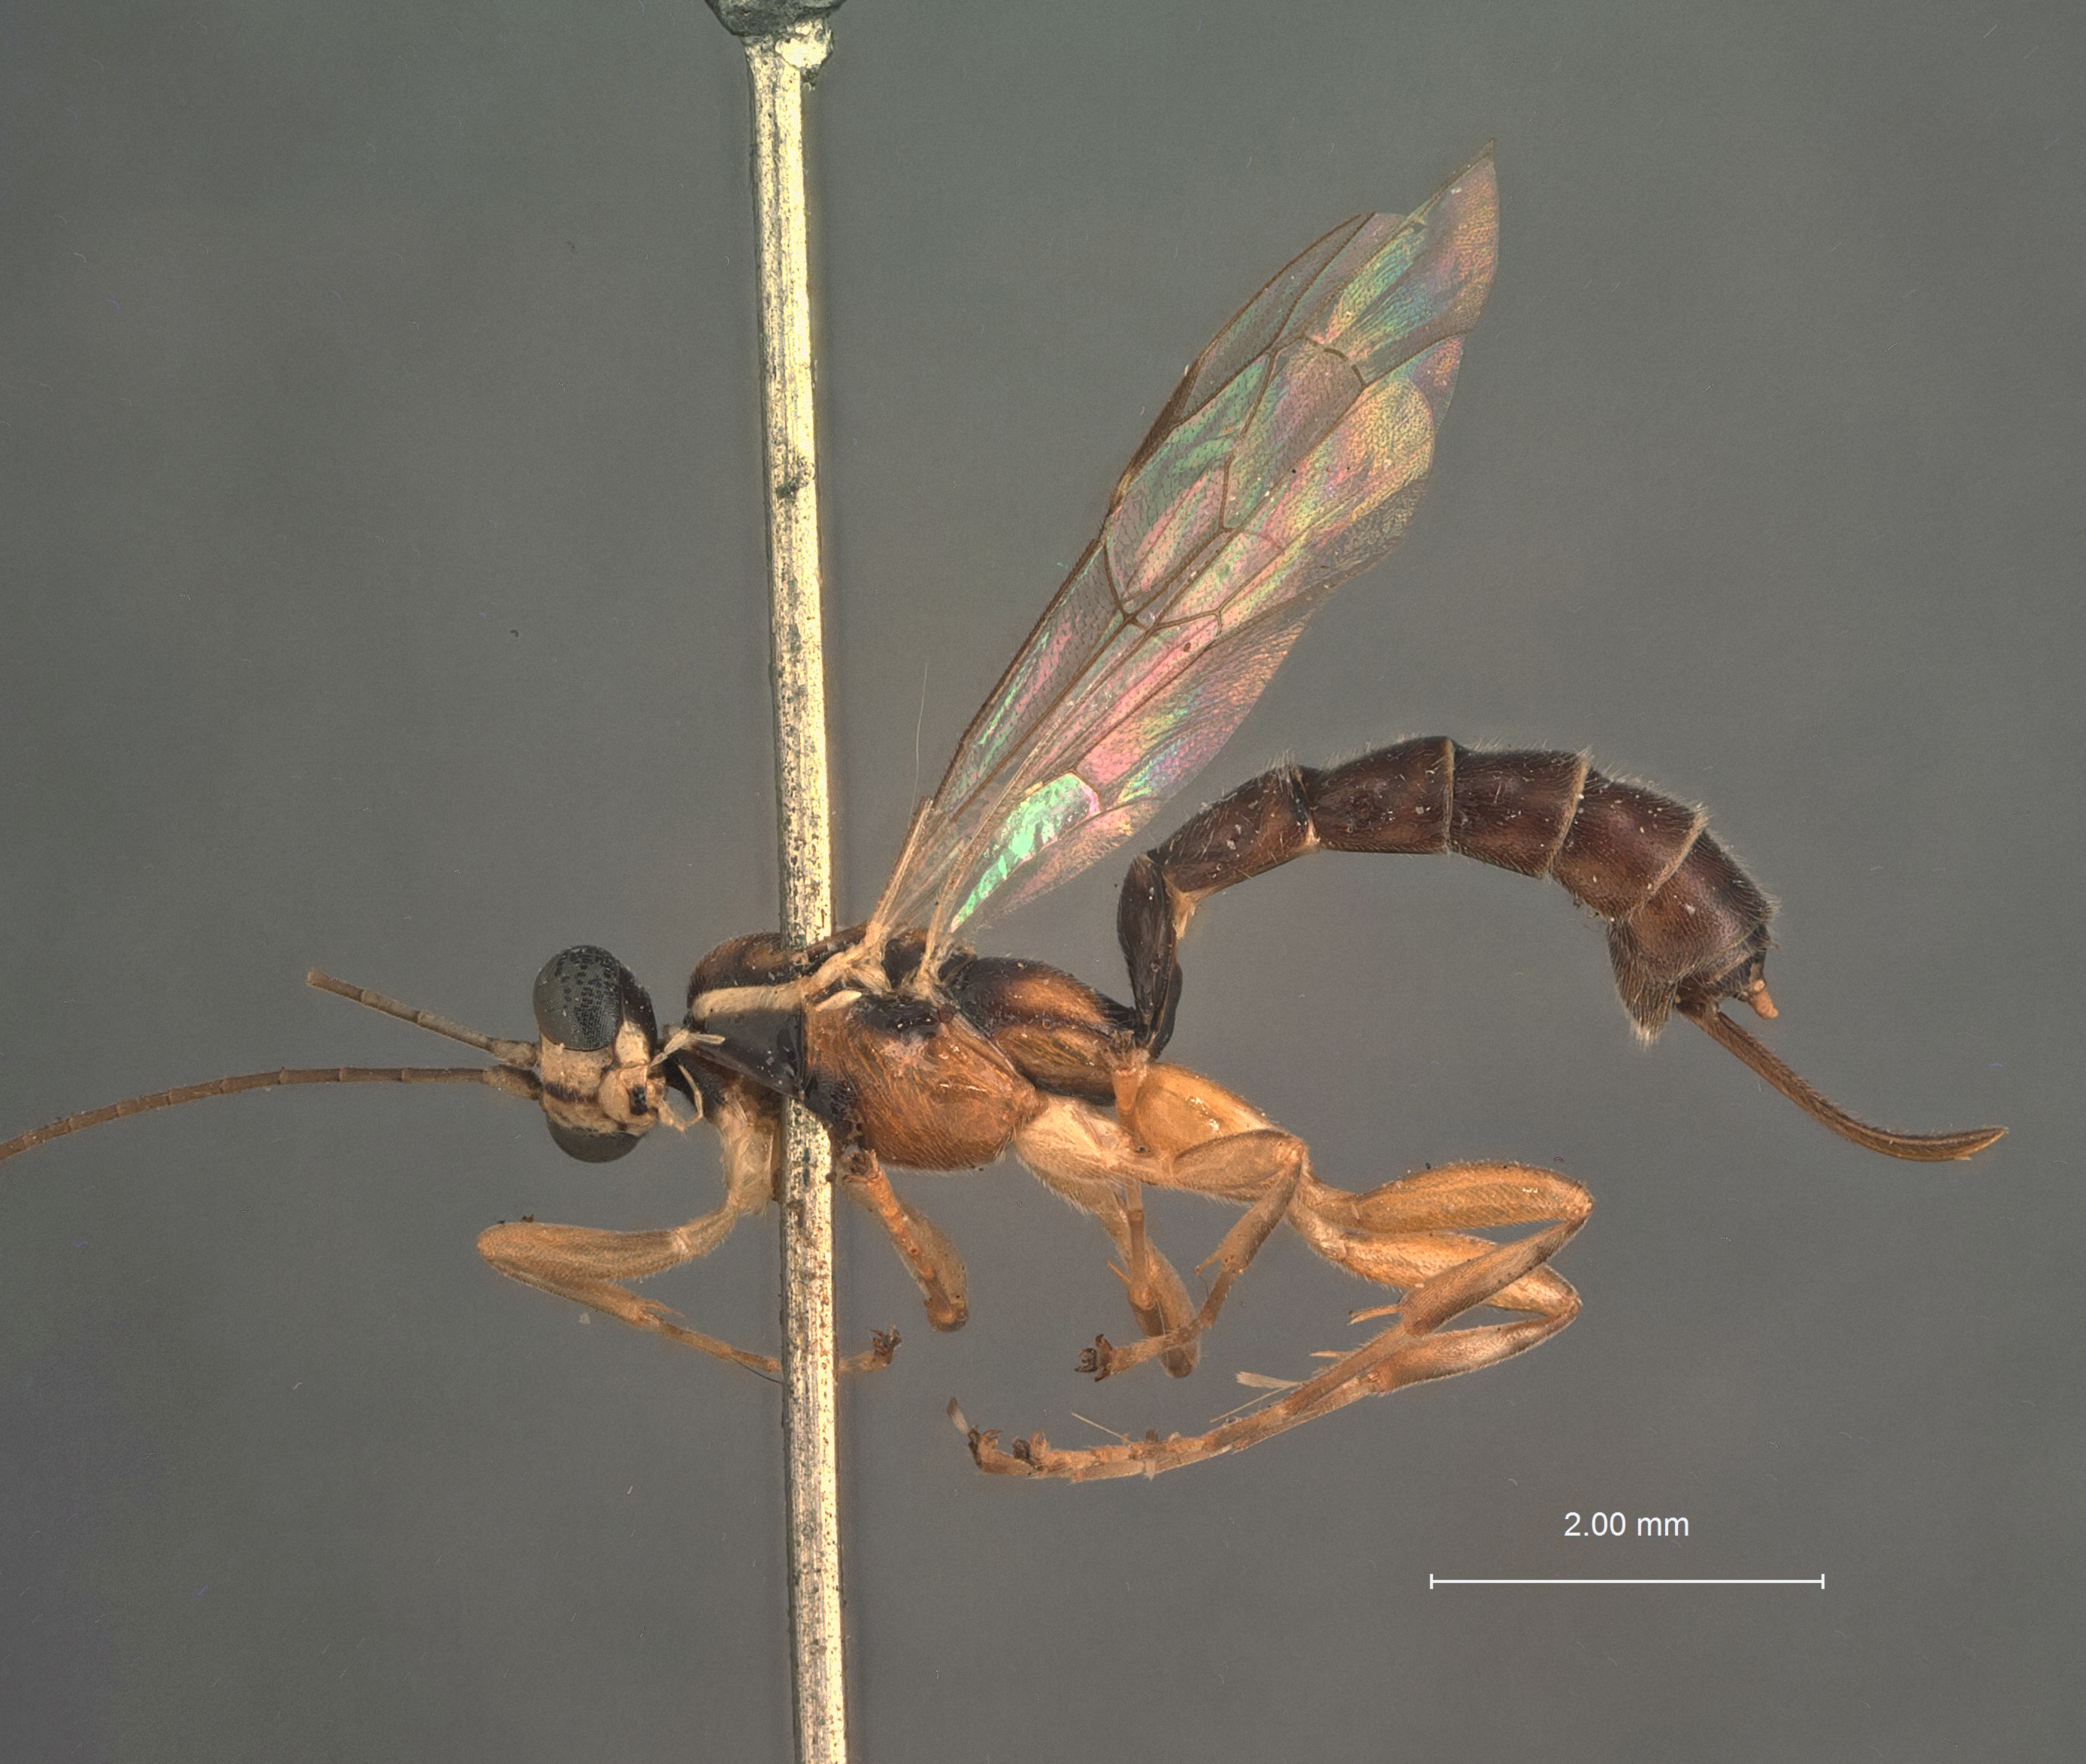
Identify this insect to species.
Clistopyga pulchripicta
